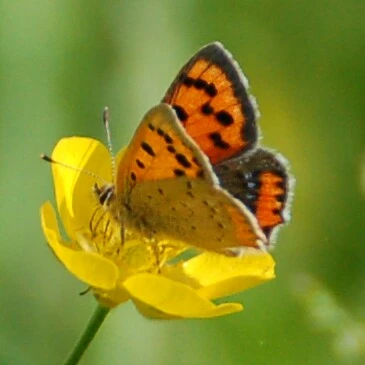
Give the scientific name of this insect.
Lycaena phlaeas
